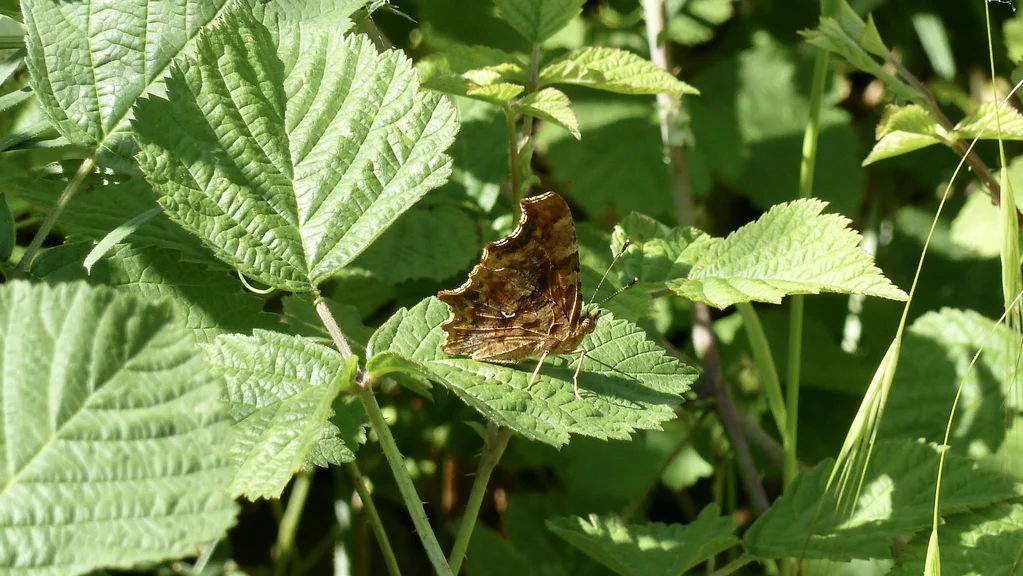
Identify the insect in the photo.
Polygonia c-album
